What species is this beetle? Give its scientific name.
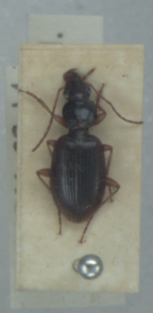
Paranchus albipes
